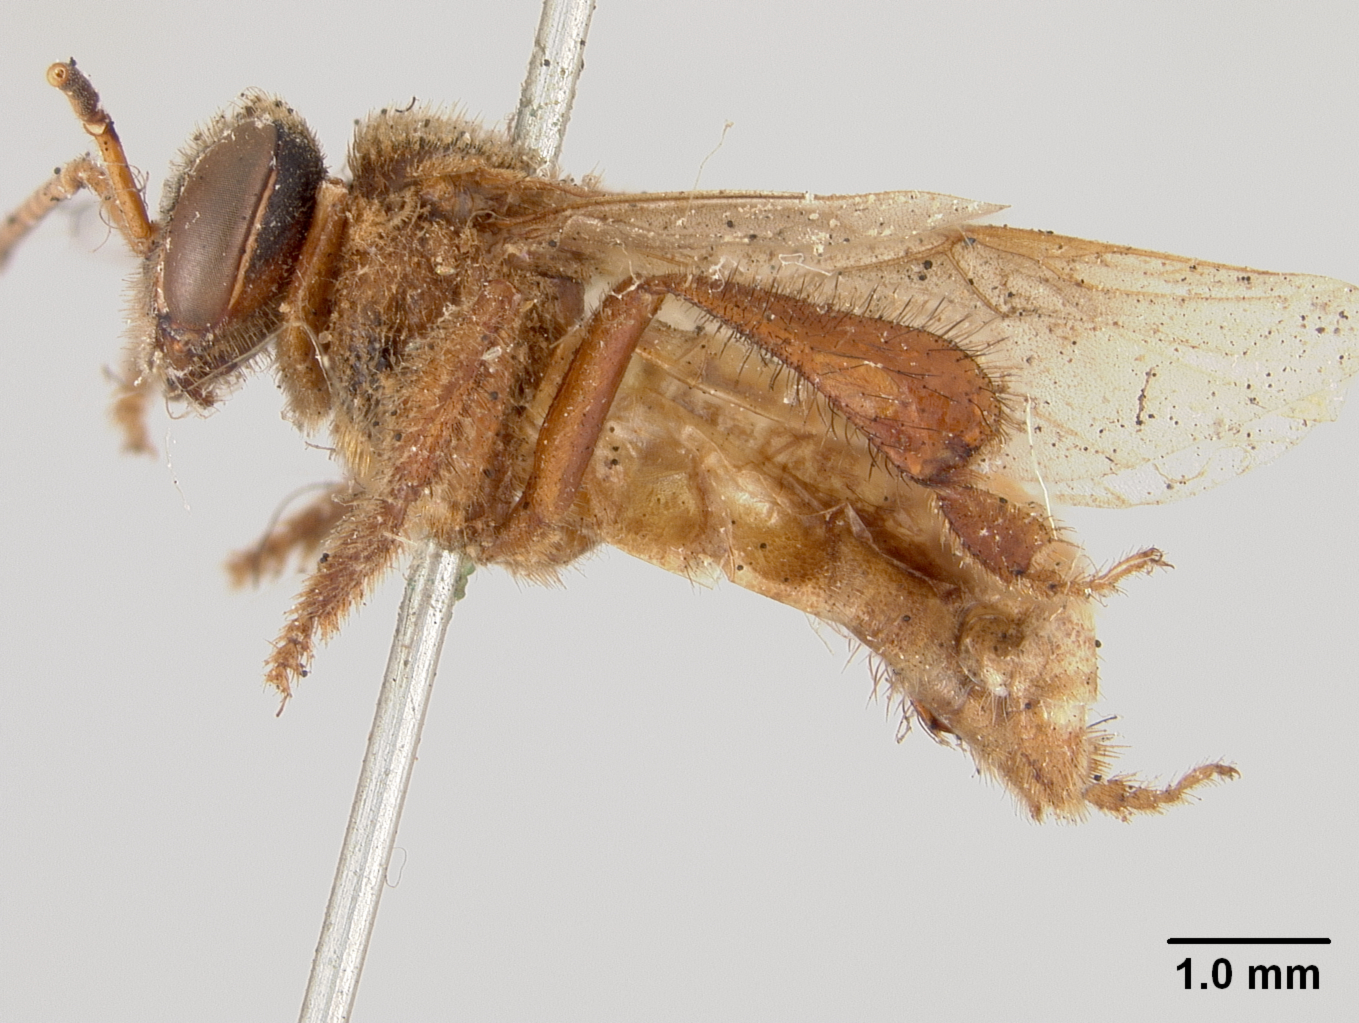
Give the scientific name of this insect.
Trigona meadewaldoi
